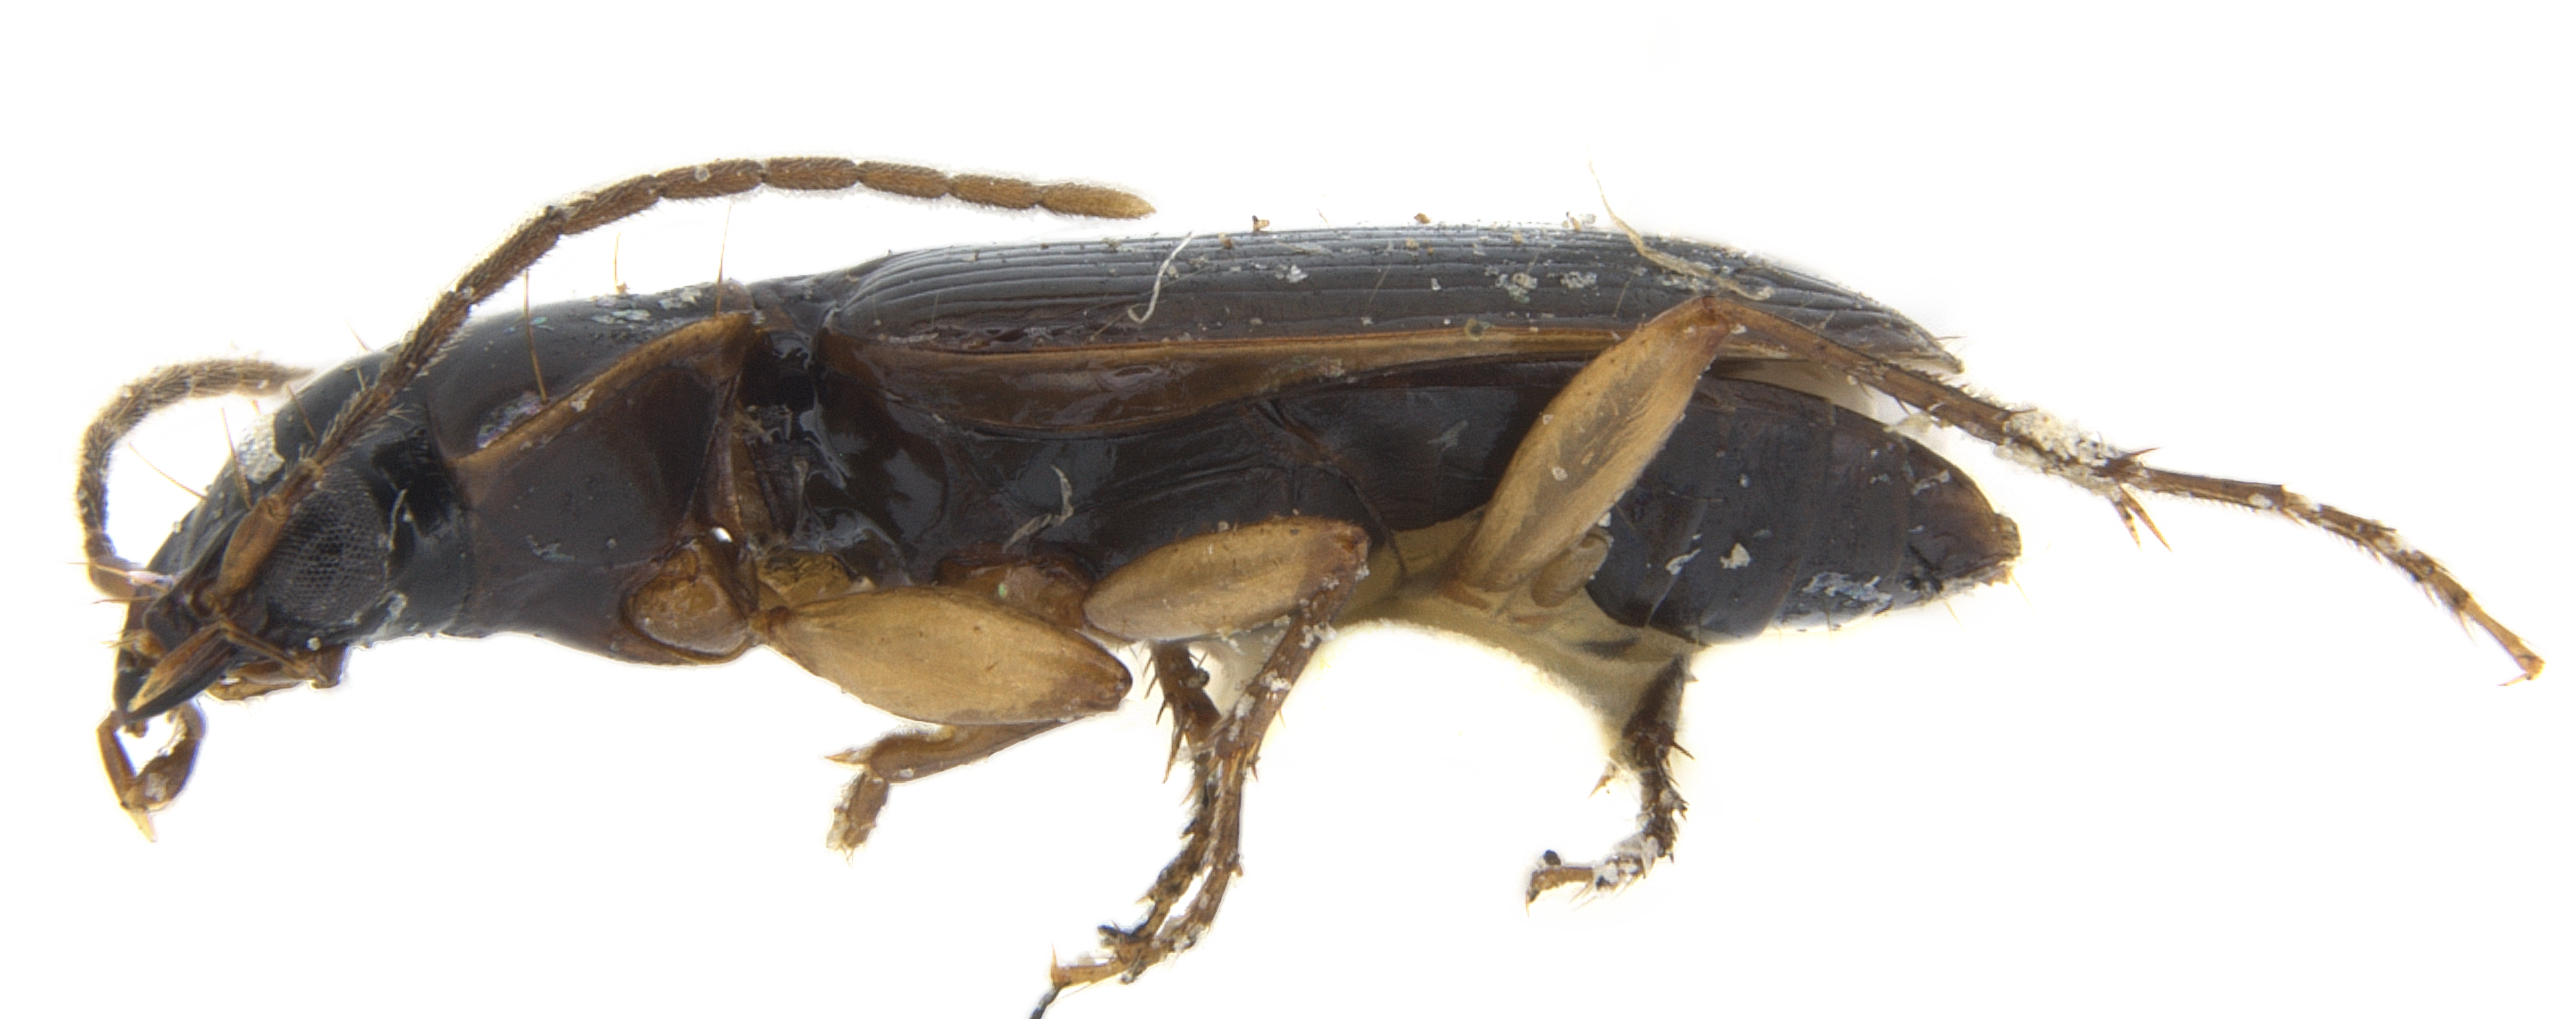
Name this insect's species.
Badister micans (also Badister ocularis)
